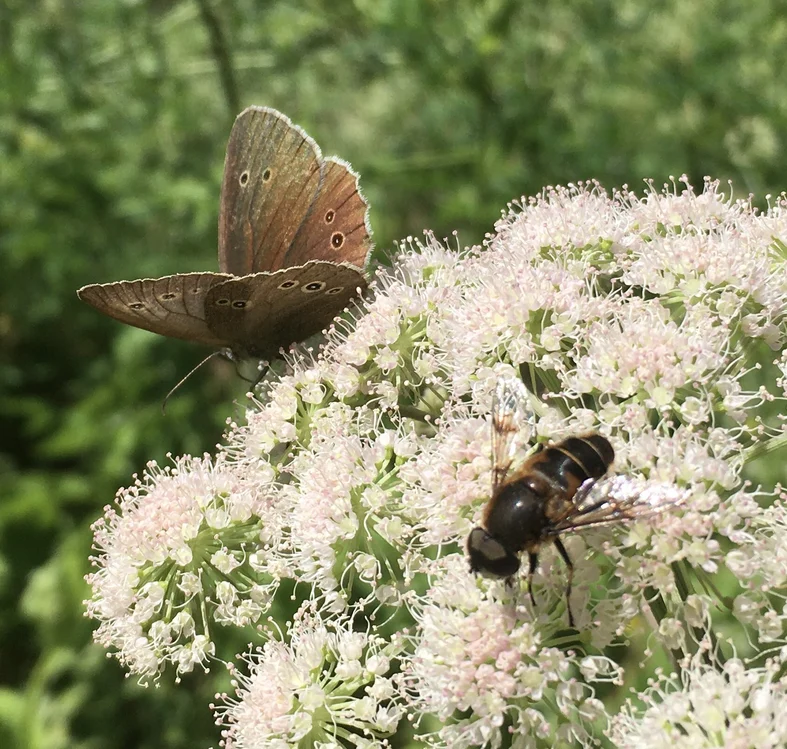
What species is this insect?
Aphantopus hyperantus
